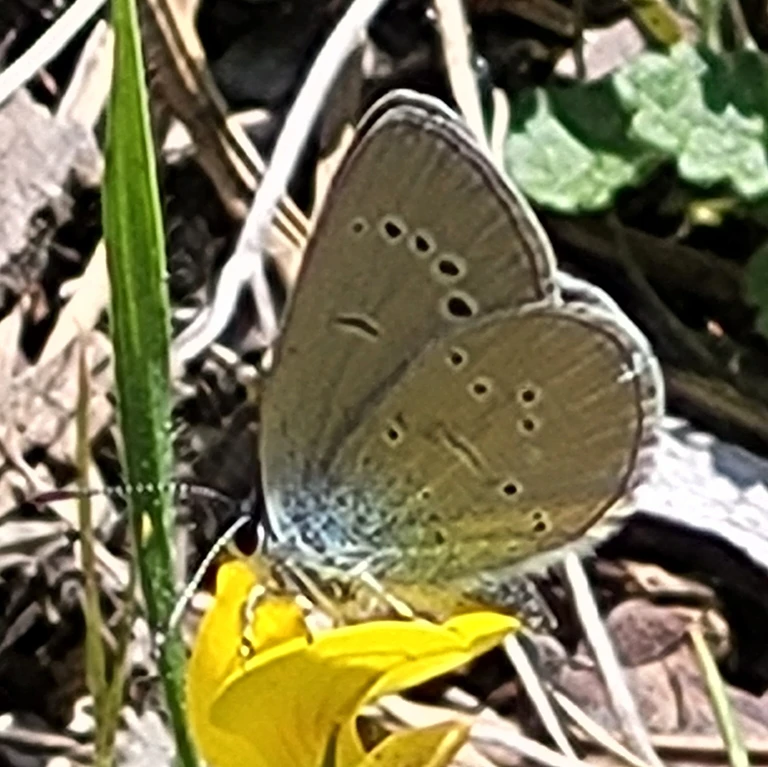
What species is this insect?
Cupido minimus
